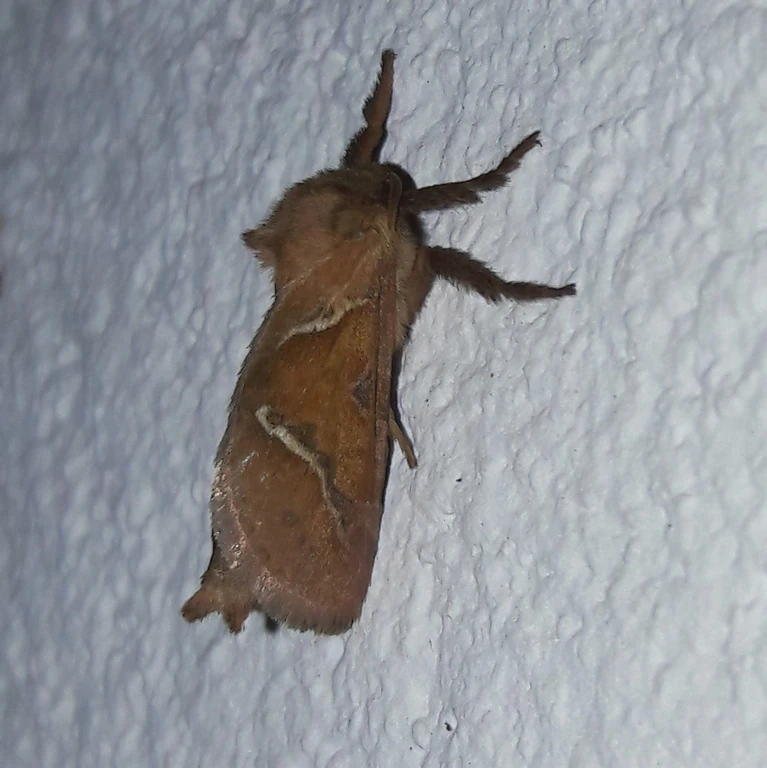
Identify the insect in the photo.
Triodia sylvina
